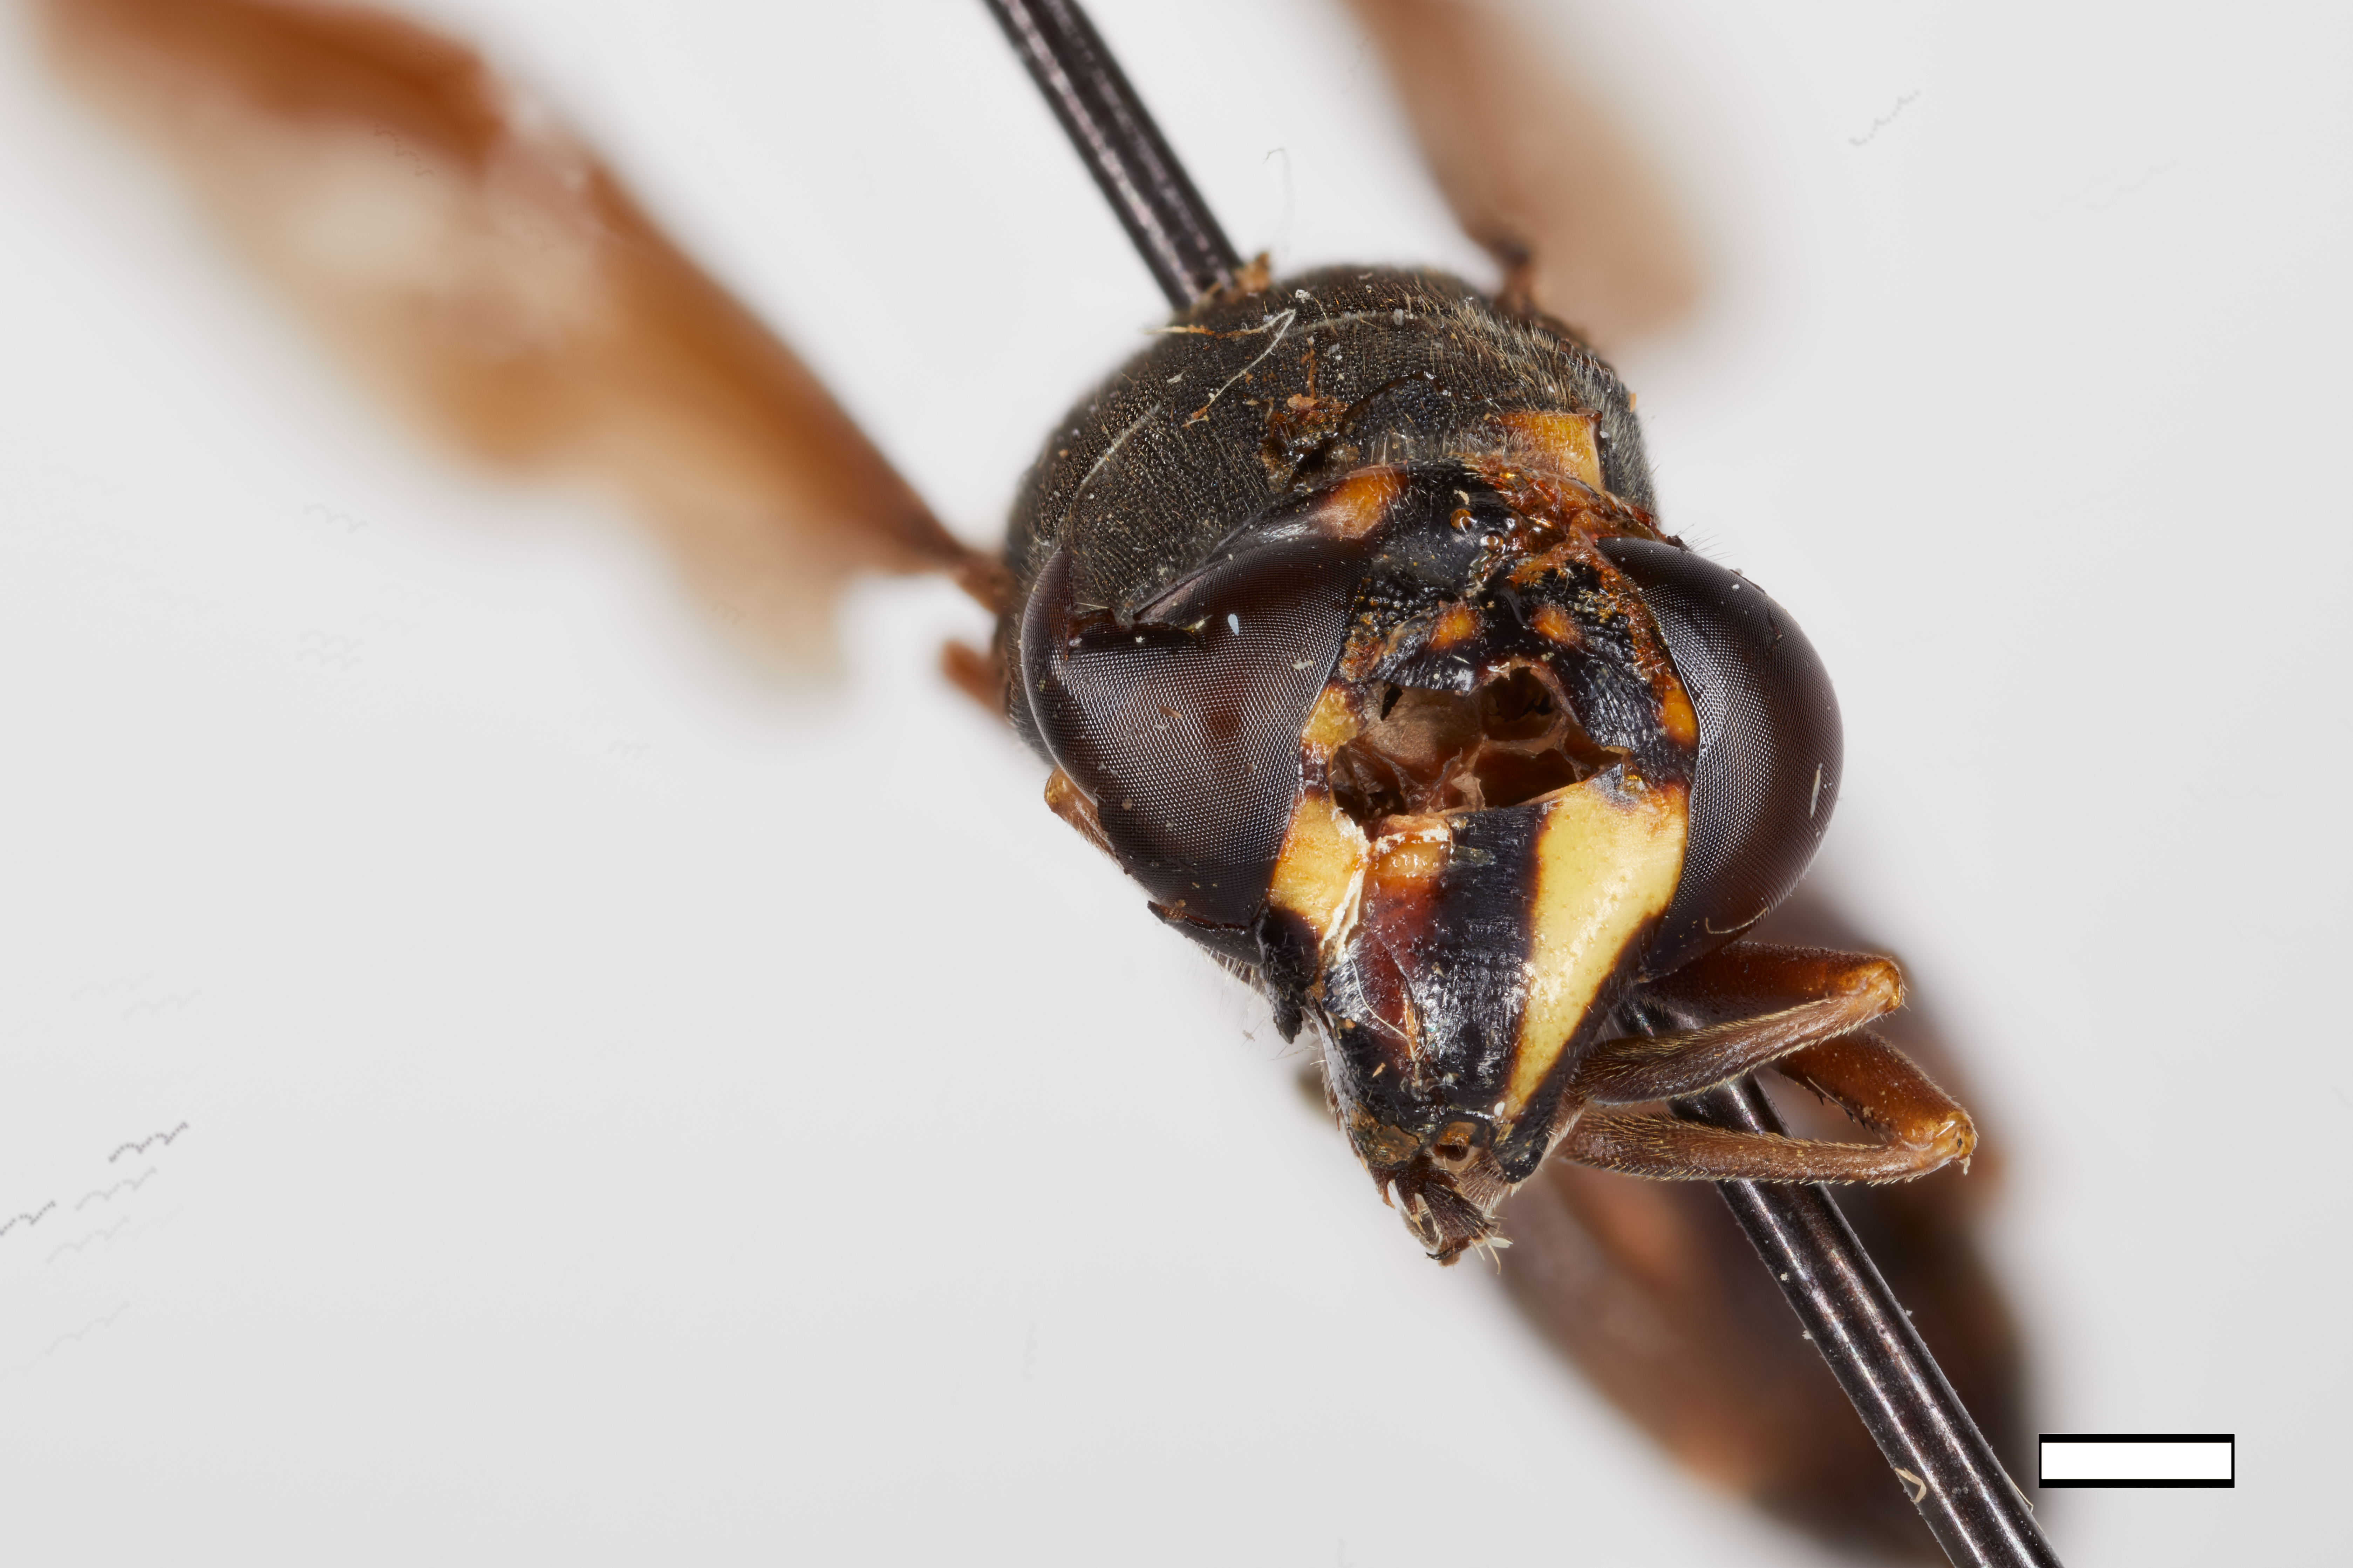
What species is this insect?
Tenthredomyia grahami
